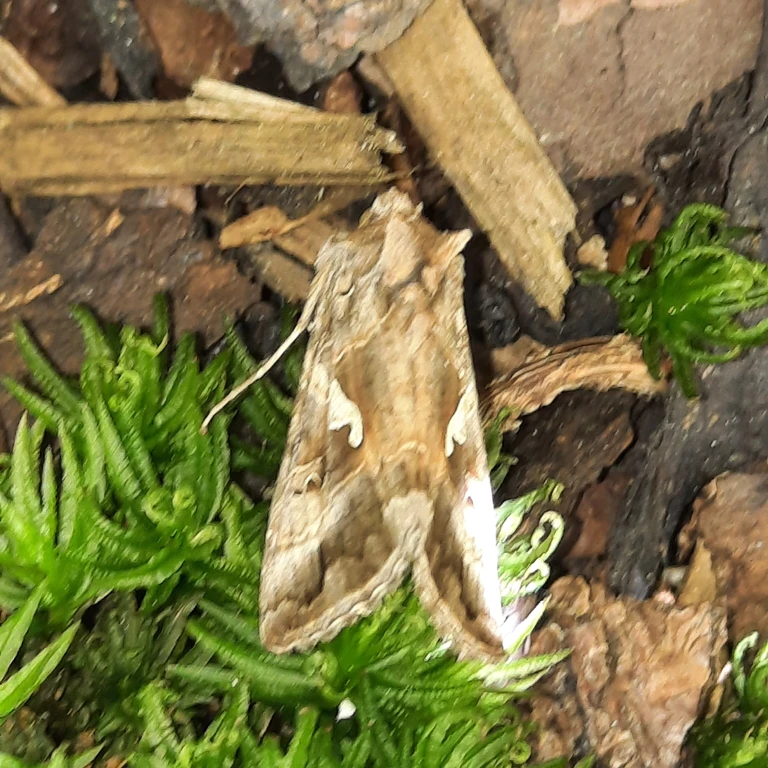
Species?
Autographa gamma
